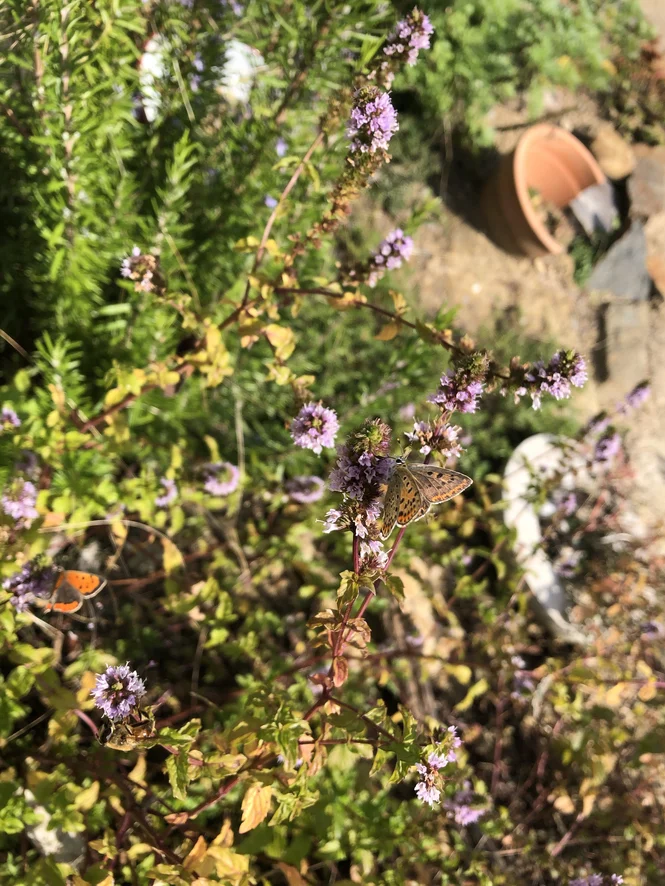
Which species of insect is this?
Lycaena tityrus (also Loweia tityrus)
